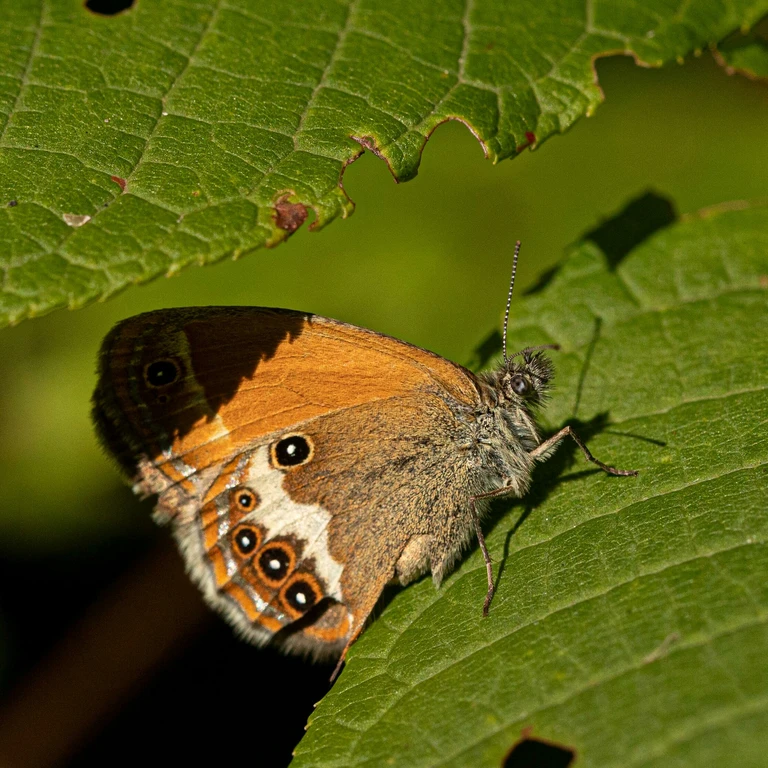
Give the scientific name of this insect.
Coenonympha arcania
